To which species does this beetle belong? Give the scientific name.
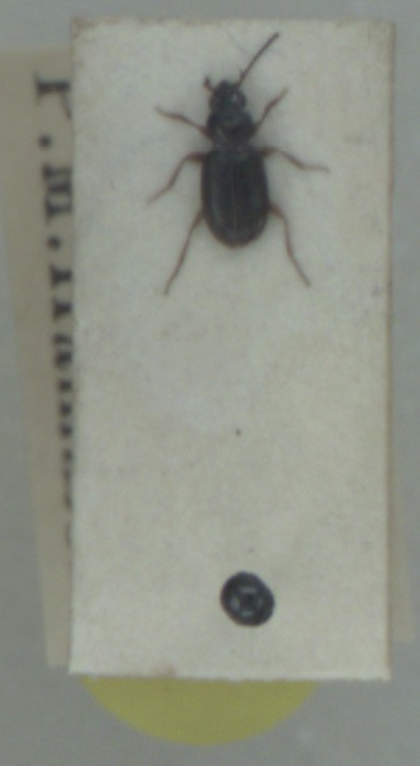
Bembidion clarkei
